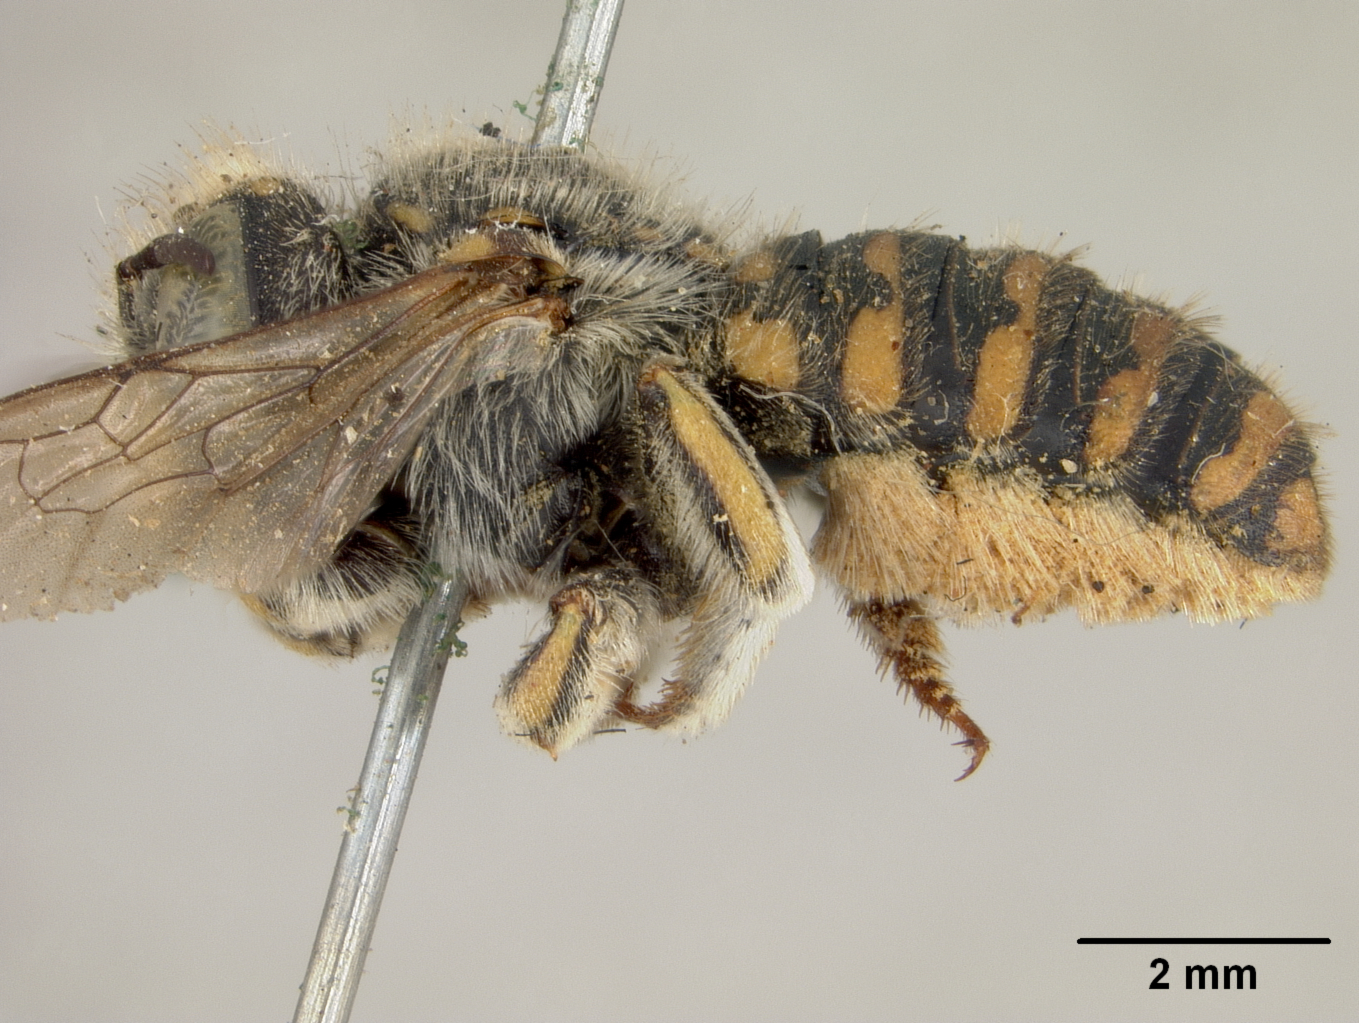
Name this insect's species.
Anthidium angelarum
